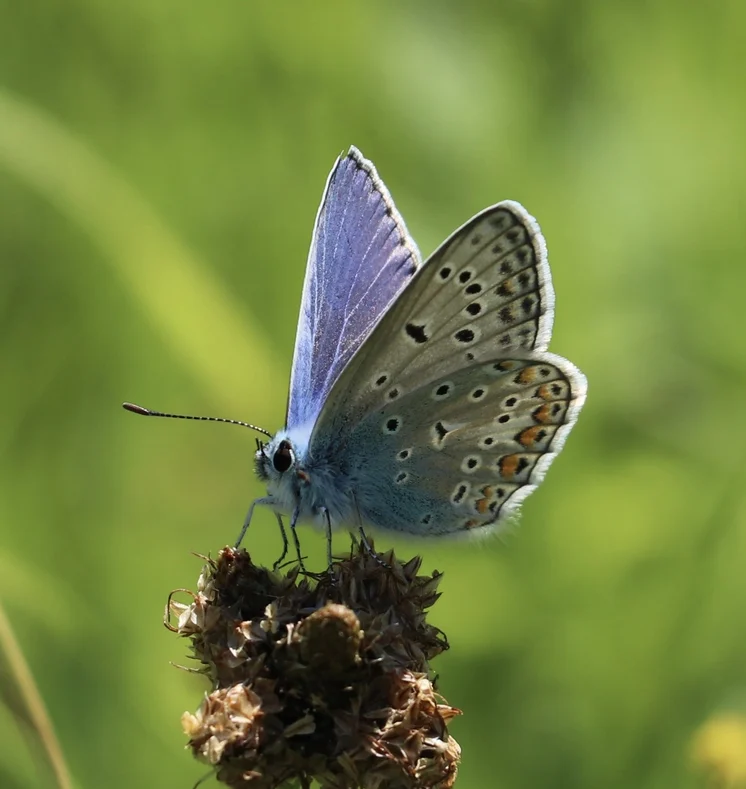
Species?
Polyommatus icarus
